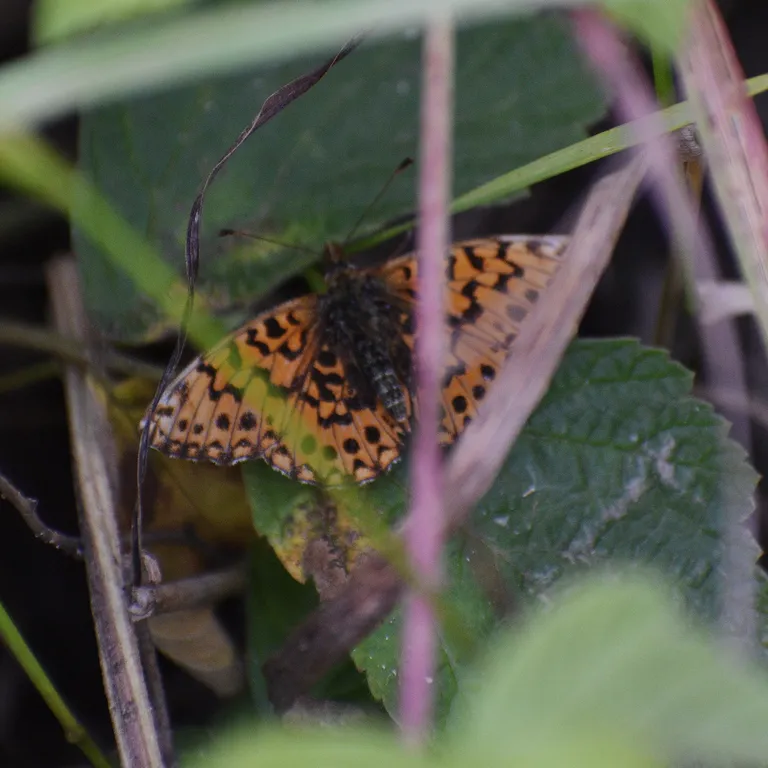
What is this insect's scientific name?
Boloria dia
